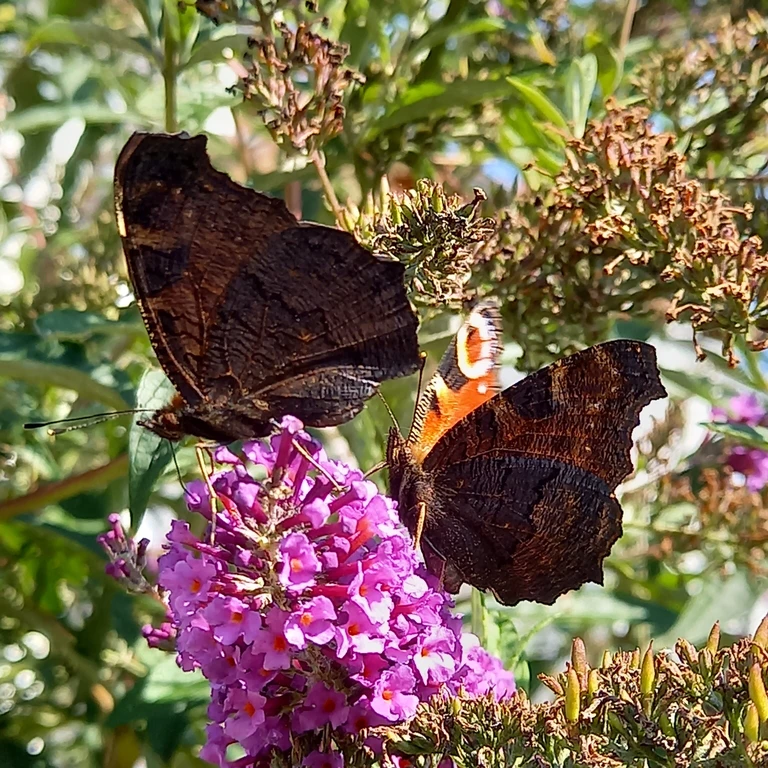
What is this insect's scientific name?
Aglais io
